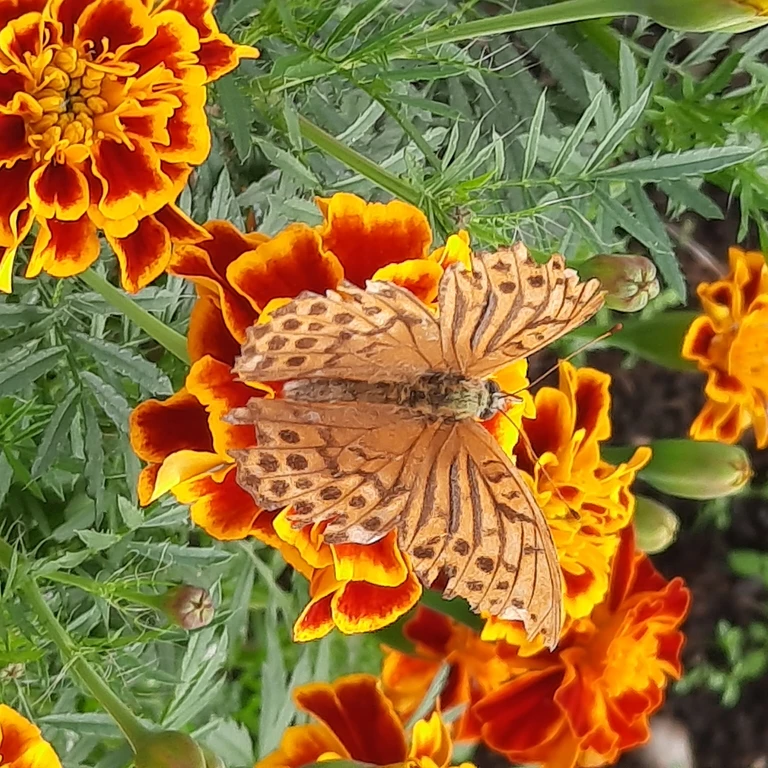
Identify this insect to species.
Argynnis paphia
